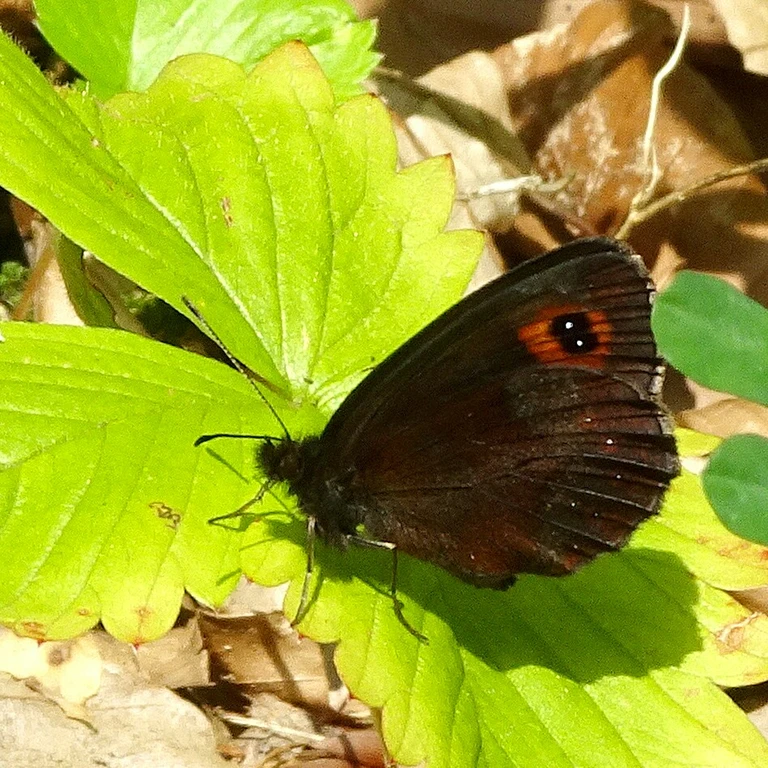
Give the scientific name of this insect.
Erebia aethiops
